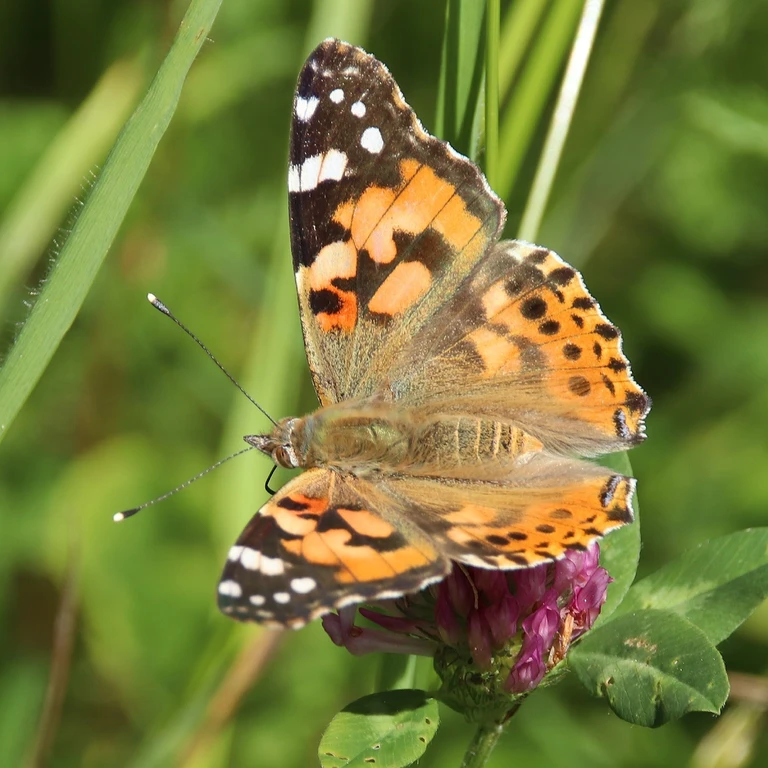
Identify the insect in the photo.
Vanessa cardui
